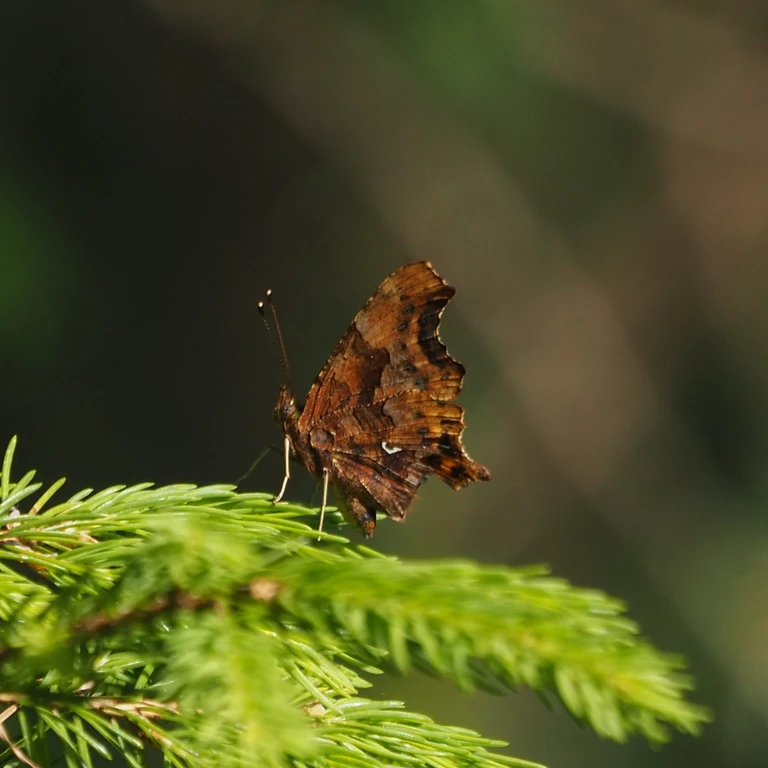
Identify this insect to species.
Polygonia c-album
